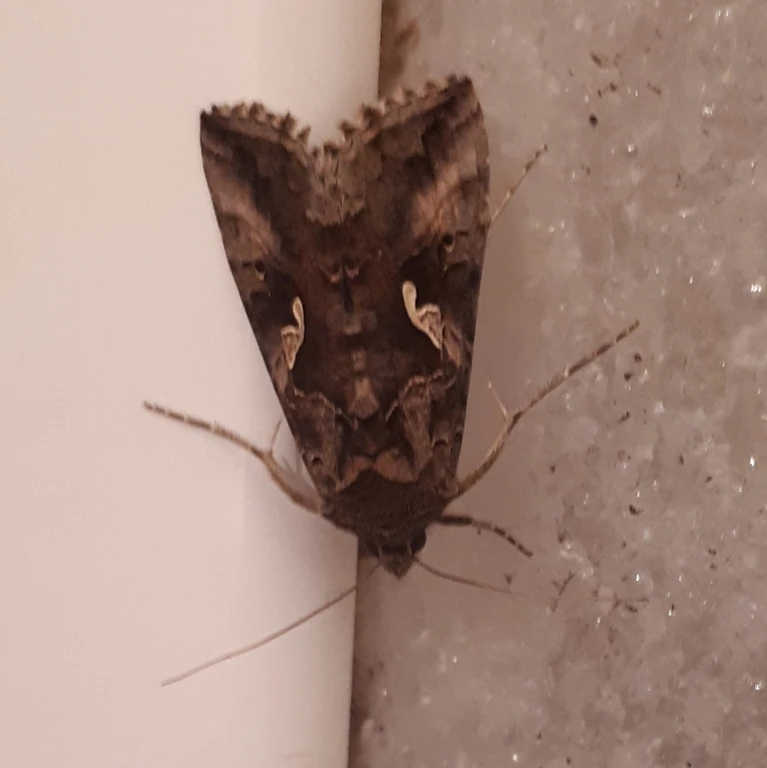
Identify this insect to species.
Autographa gamma
